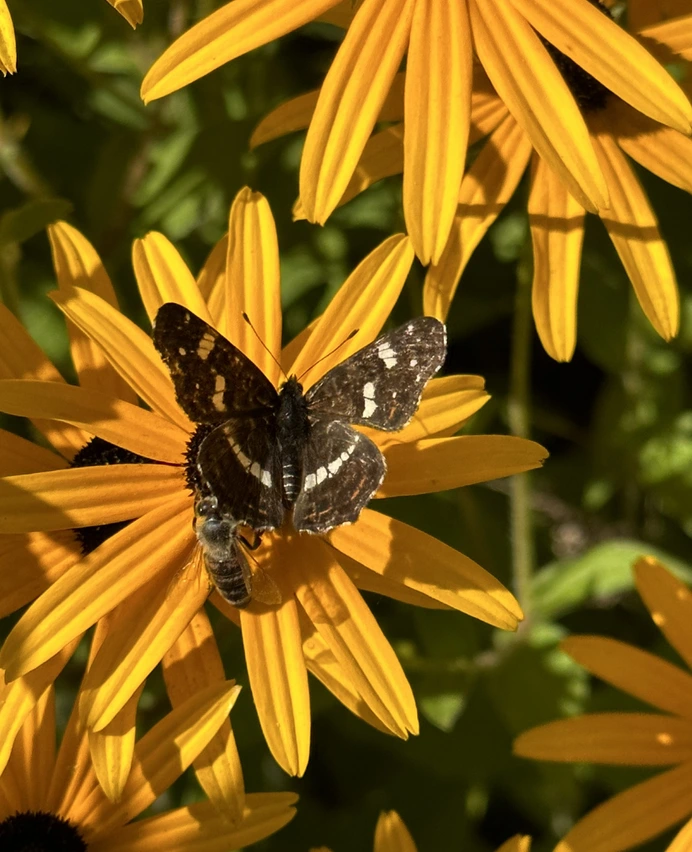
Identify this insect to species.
Araschnia levana
